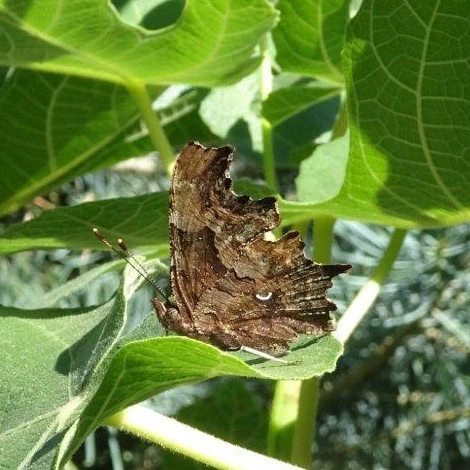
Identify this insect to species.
Polygonia c-album
